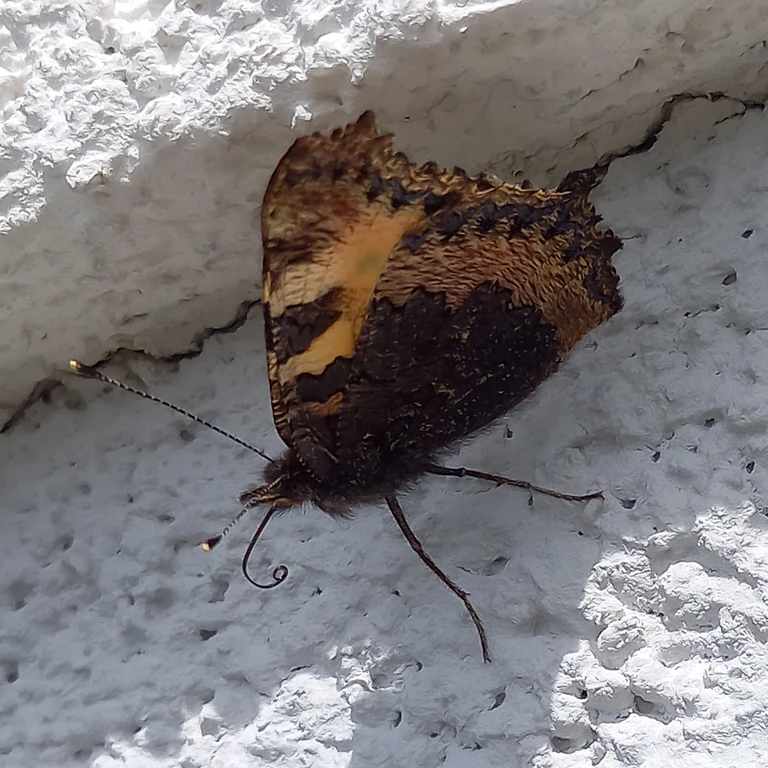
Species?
Aglais urticae
